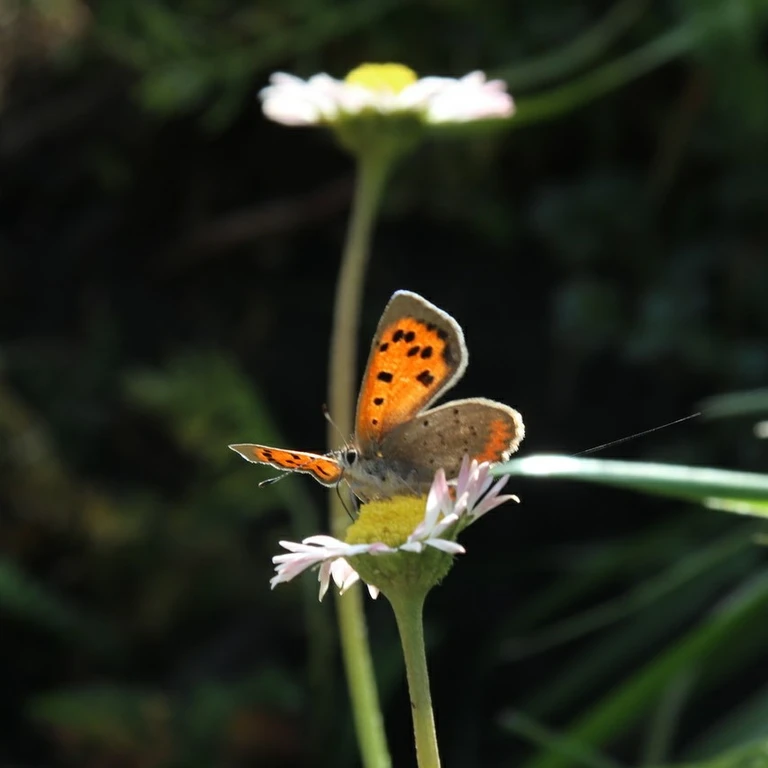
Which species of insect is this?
Lycaena phlaeas
